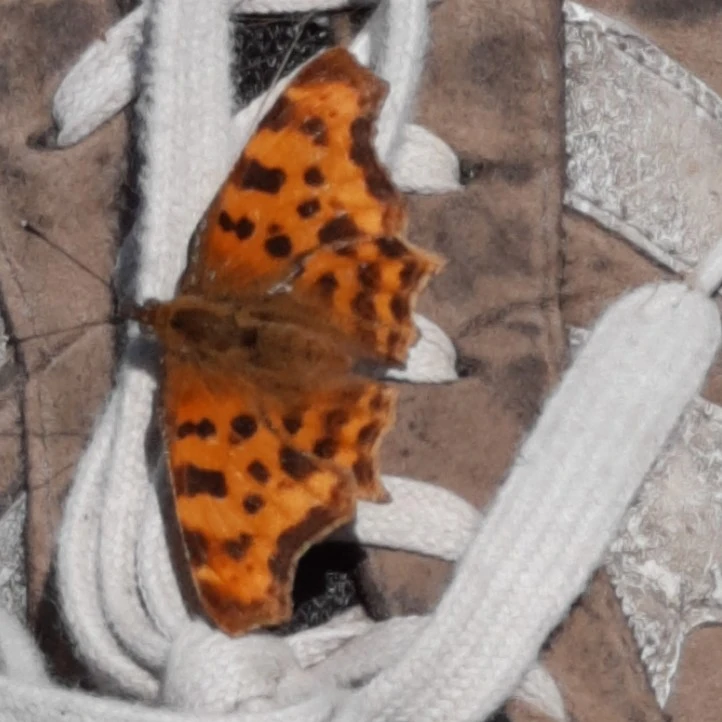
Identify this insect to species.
Polygonia c-album
